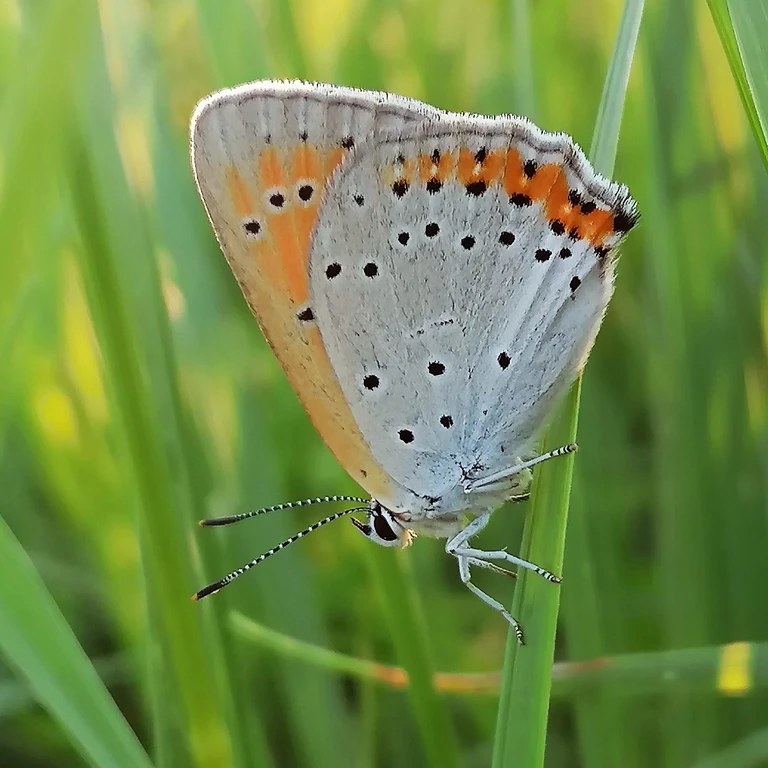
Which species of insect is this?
Lycaena dispar
